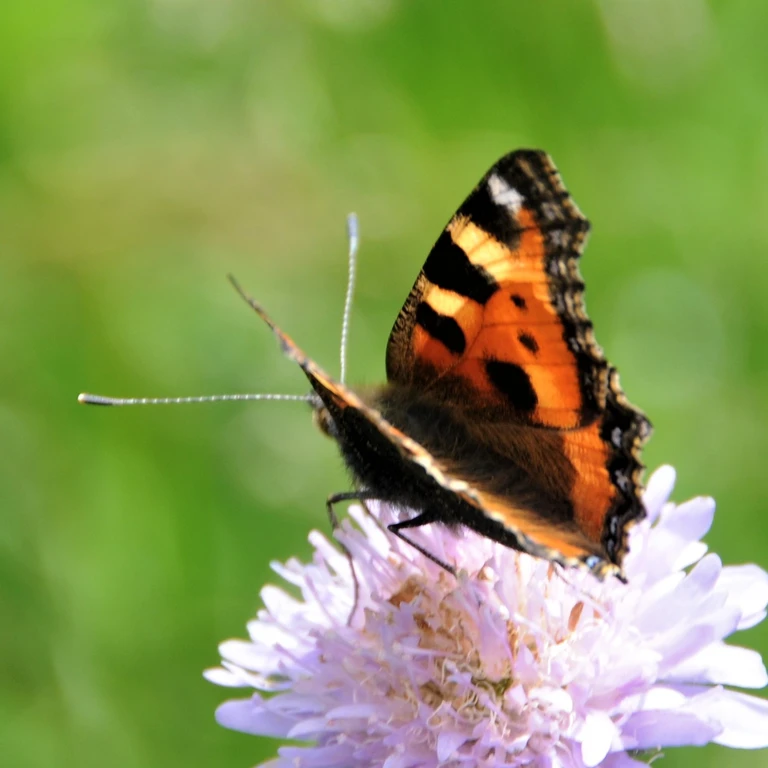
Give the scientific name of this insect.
Aglais urticae
